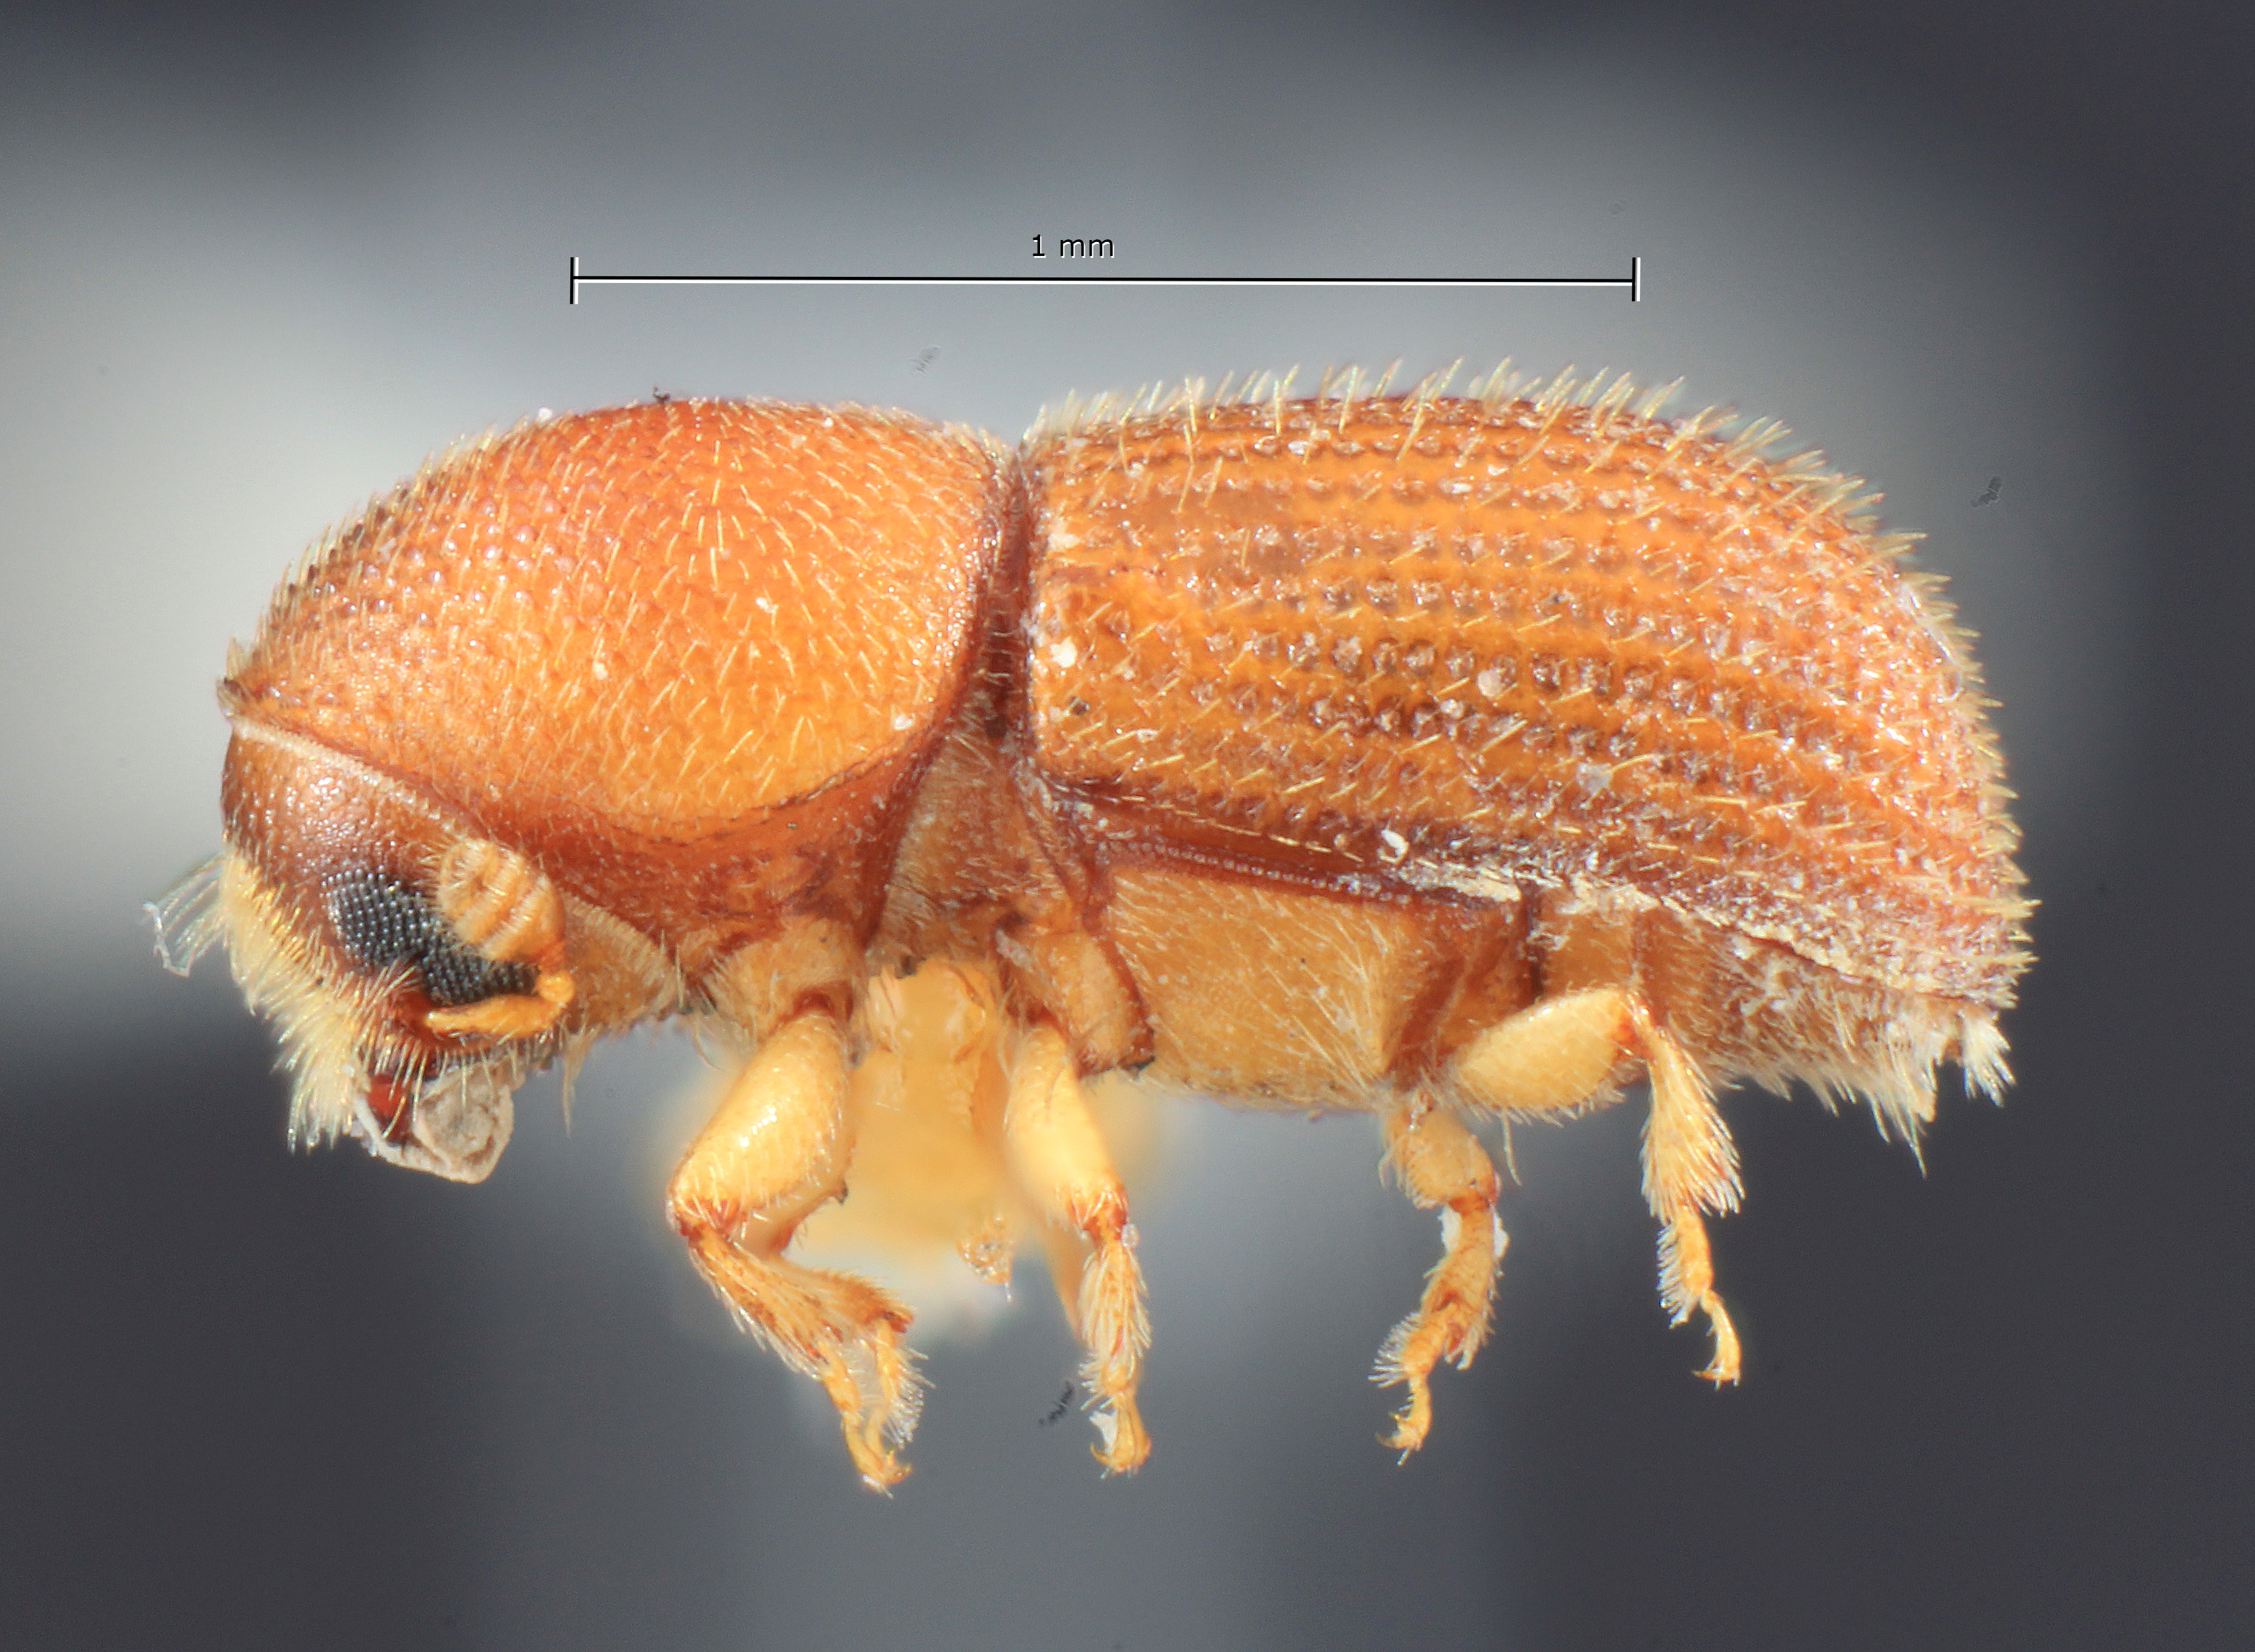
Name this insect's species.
Dendroterus sallaei
